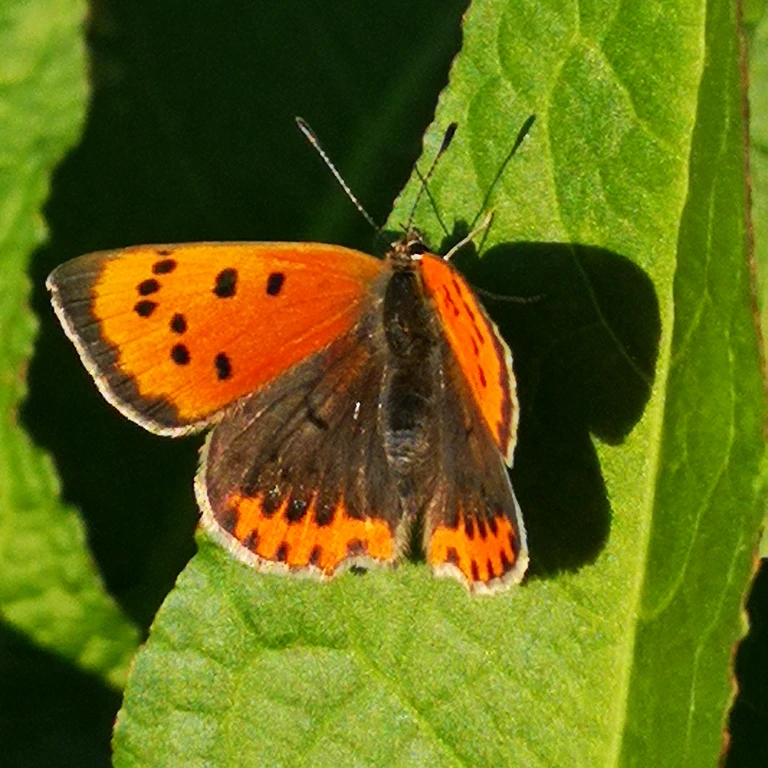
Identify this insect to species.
Lycaena phlaeas
